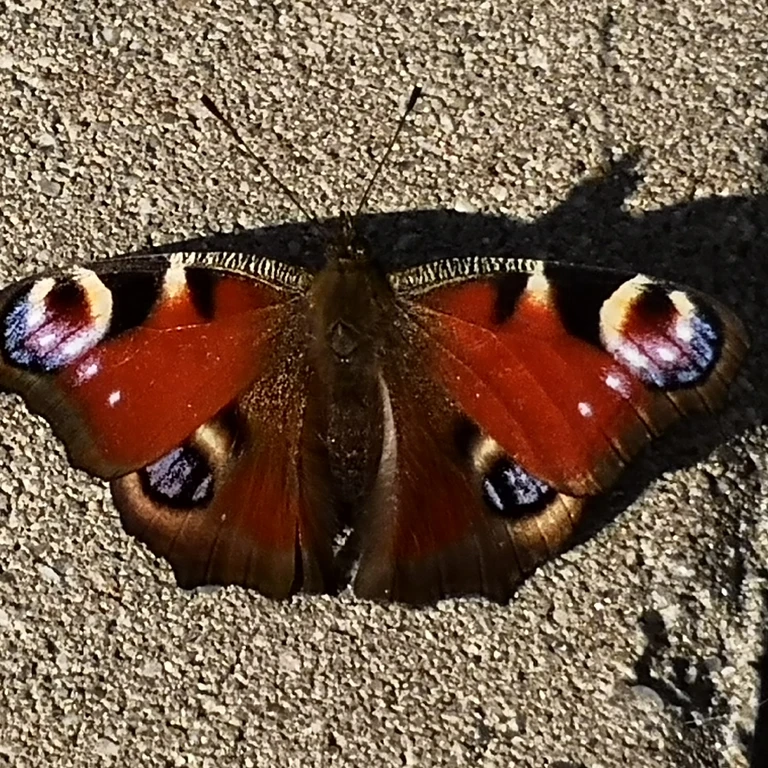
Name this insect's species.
Aglais io
